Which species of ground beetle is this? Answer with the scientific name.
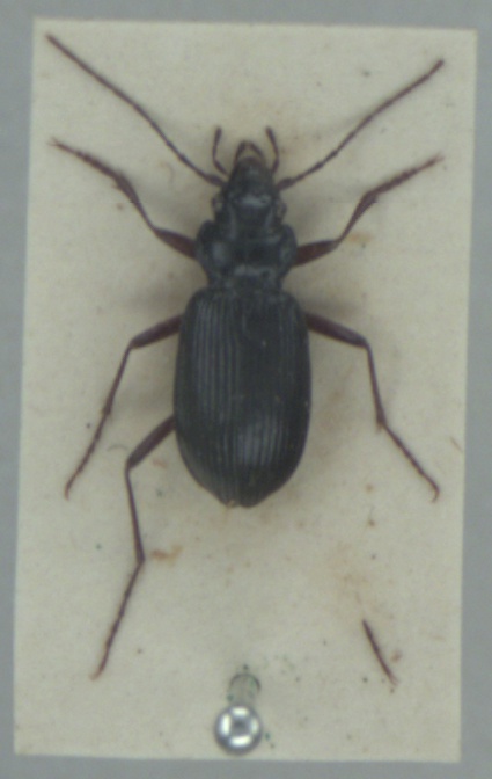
Nebria rufescens
